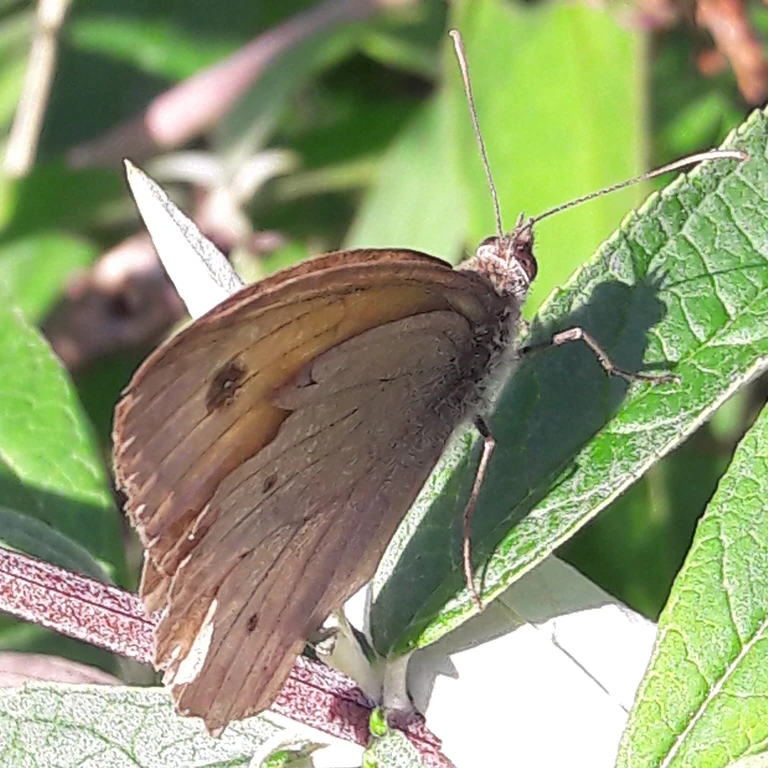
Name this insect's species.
Maniola jurtina
